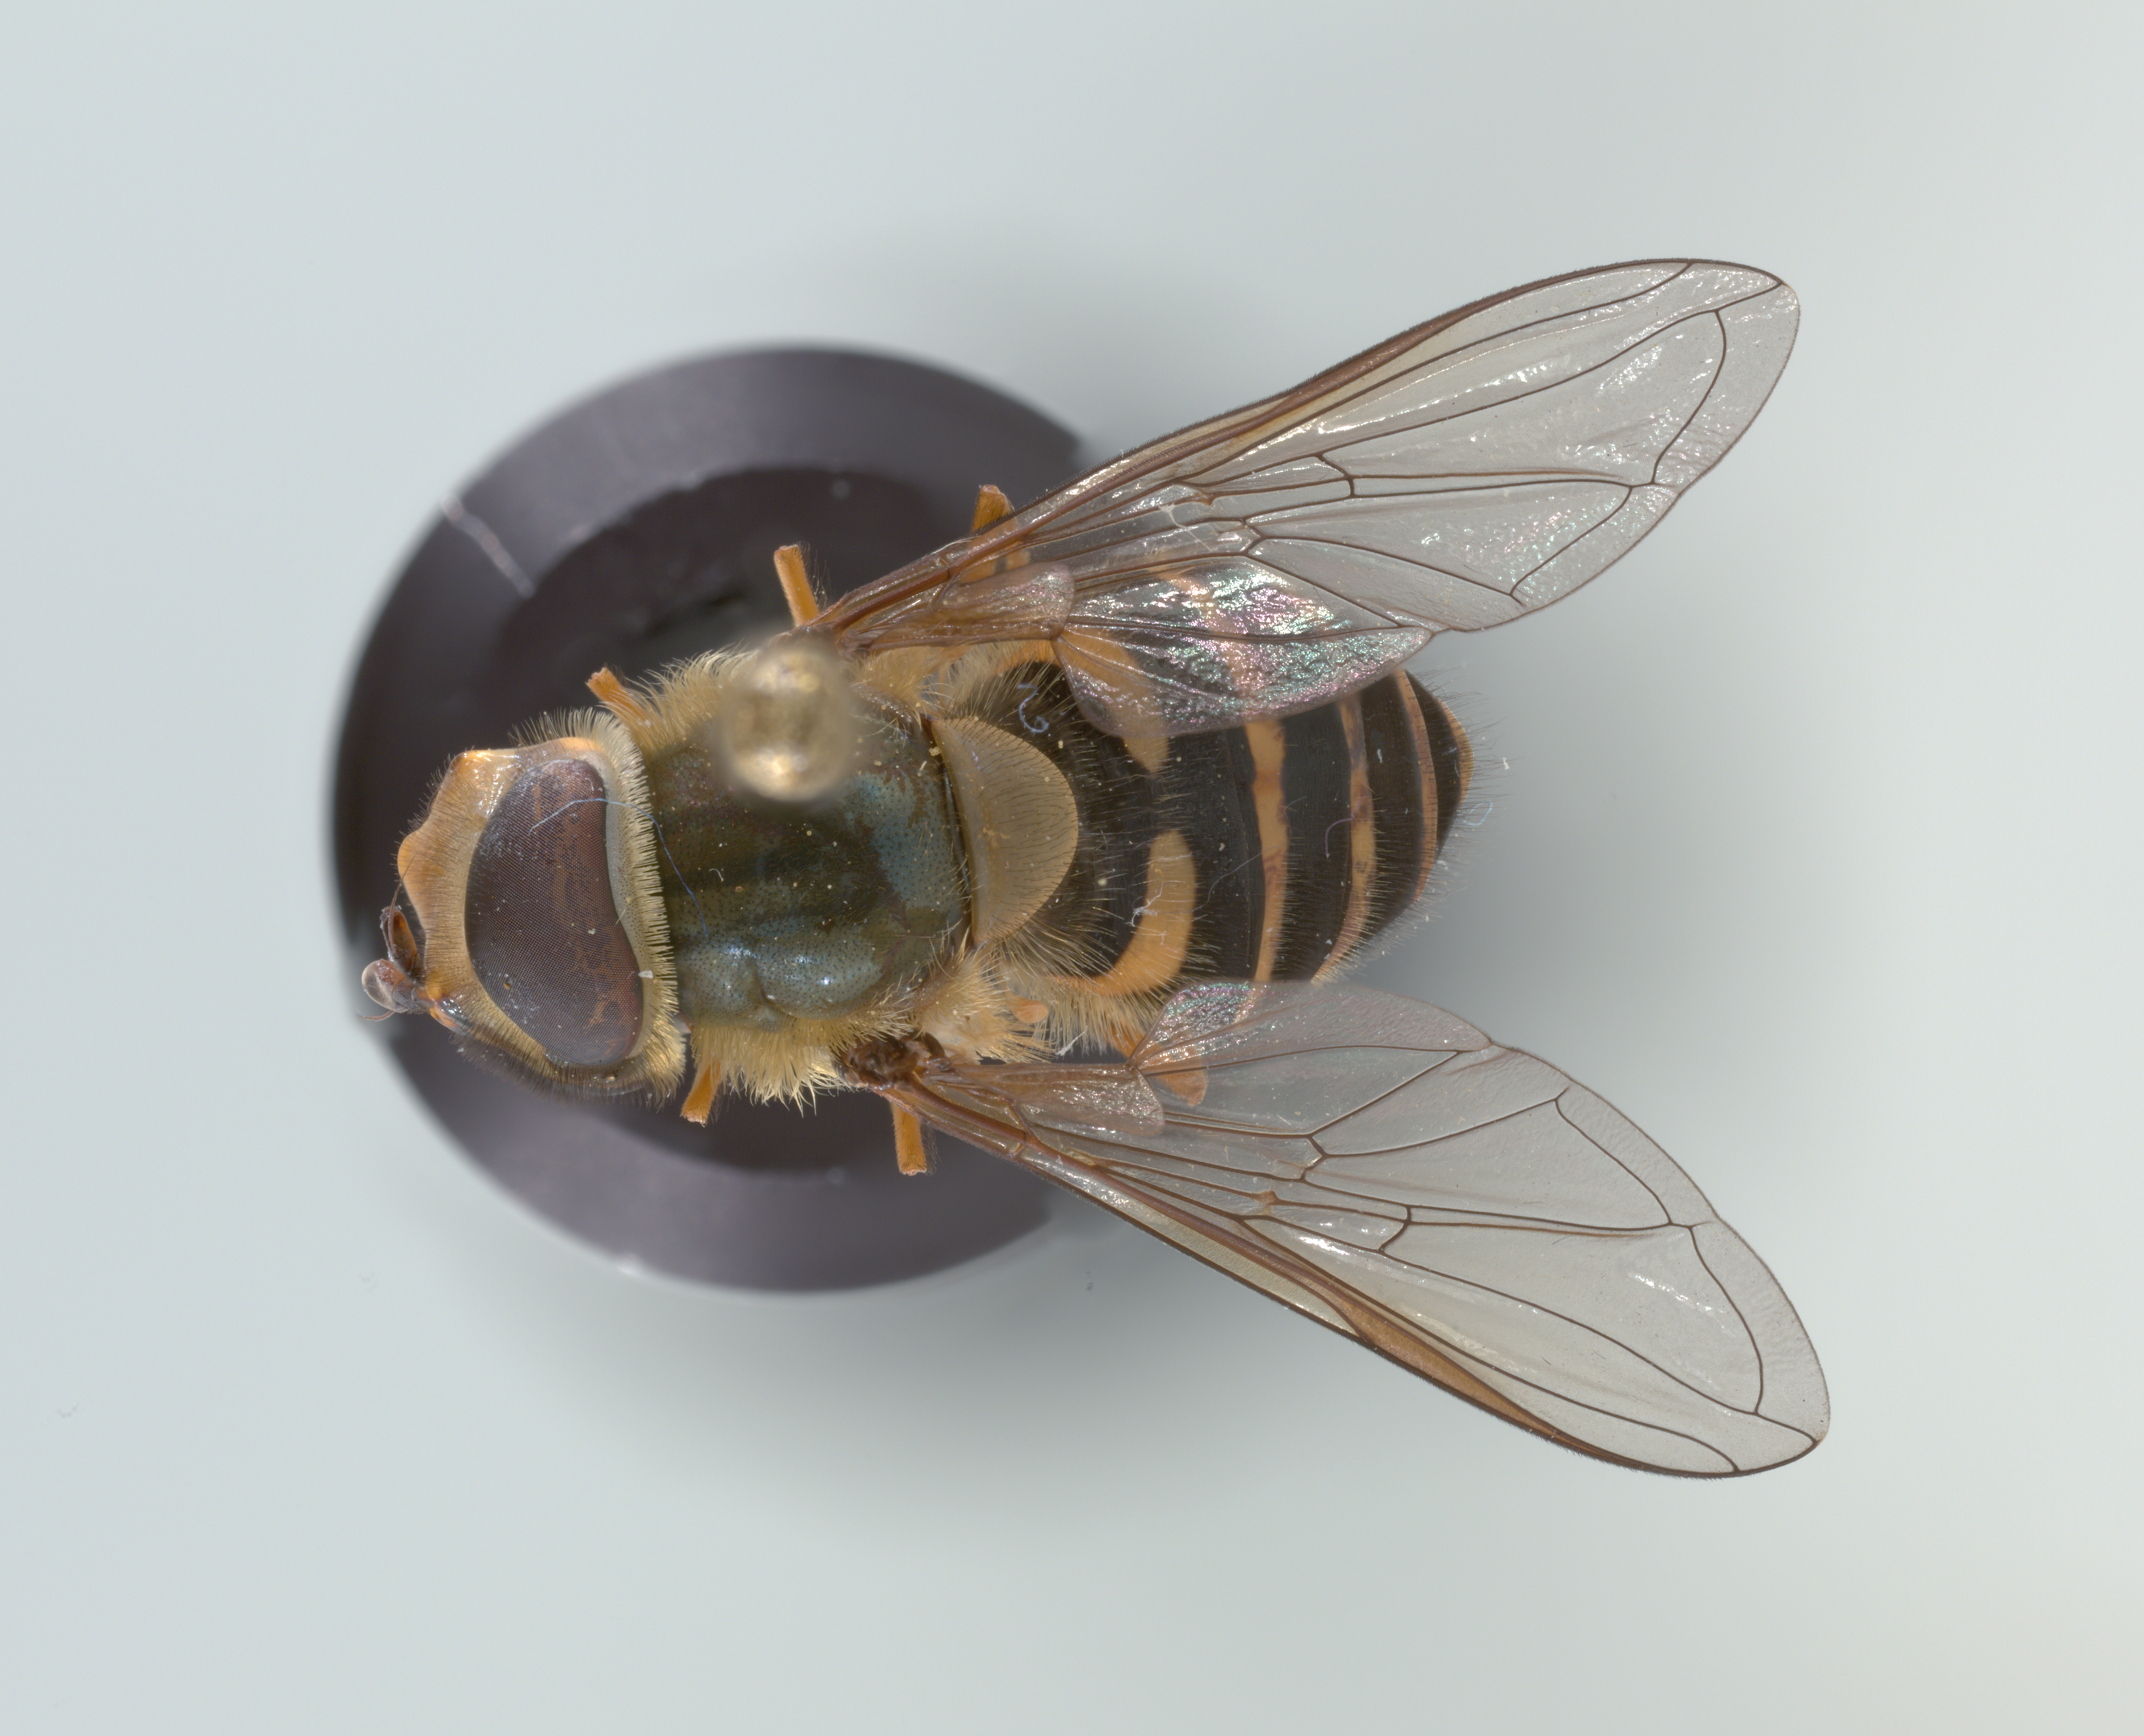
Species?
Syrphus torvus
